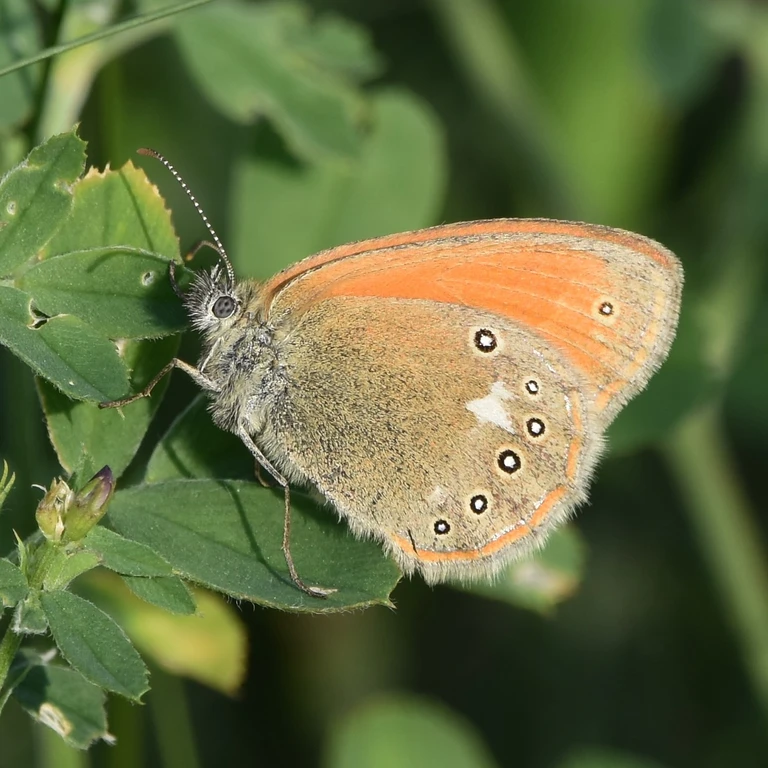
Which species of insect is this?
Coenonympha glycerion (also Coenonympha iphis)
